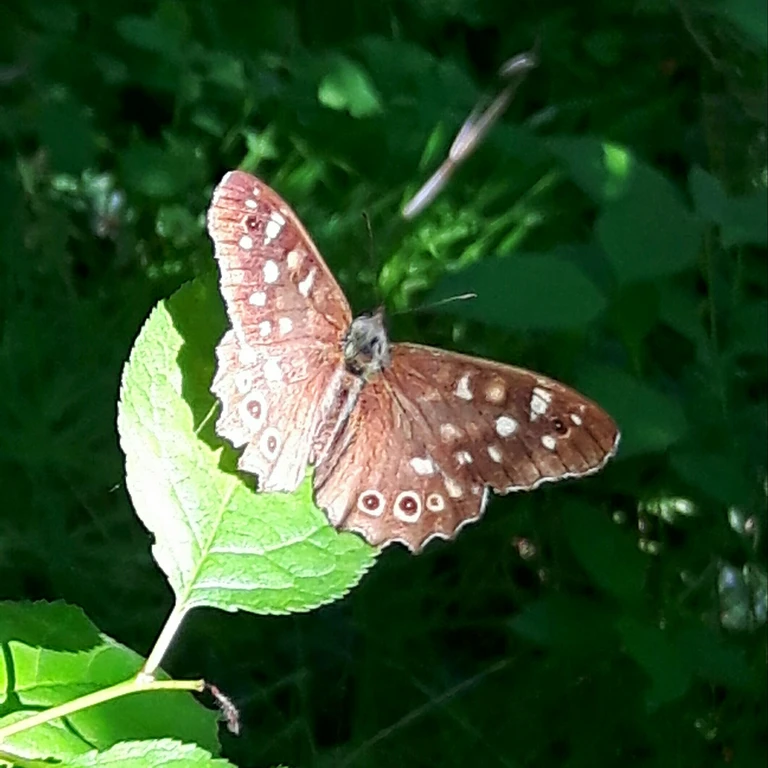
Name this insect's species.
Pararge aegeria
